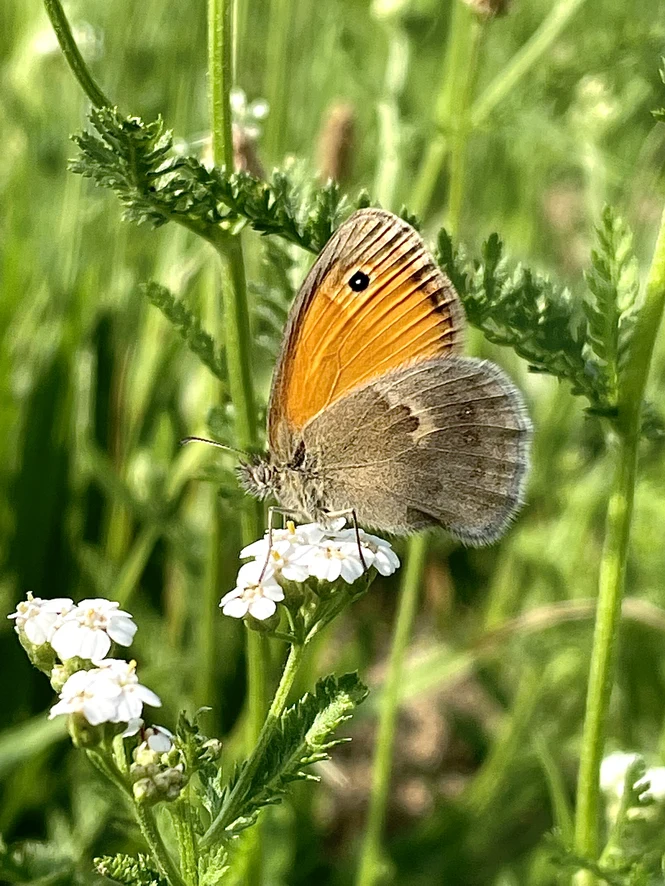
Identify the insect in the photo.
Coenonympha pamphilus
